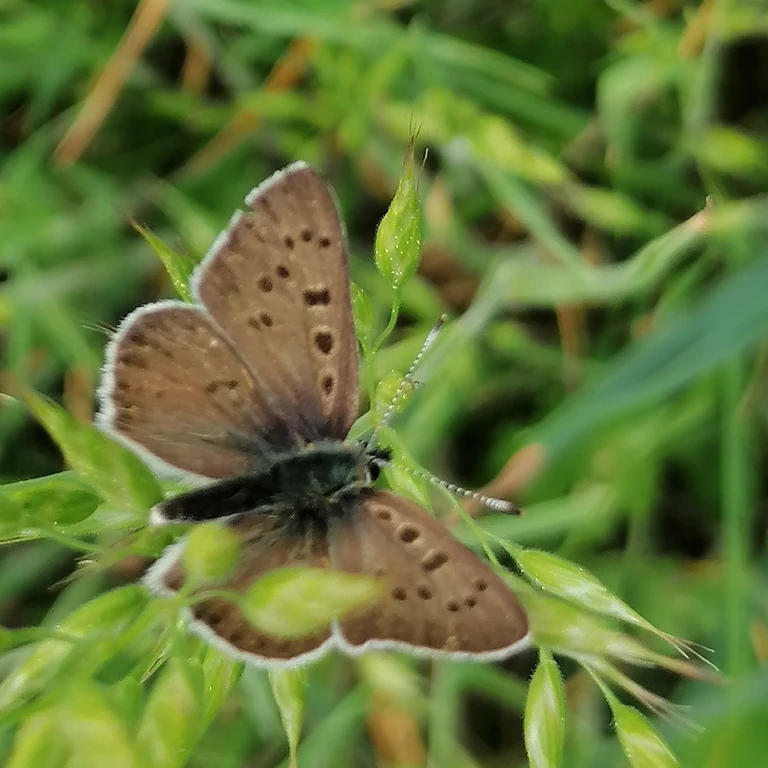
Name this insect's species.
Lycaena tityrus (also Loweia tityrus)
